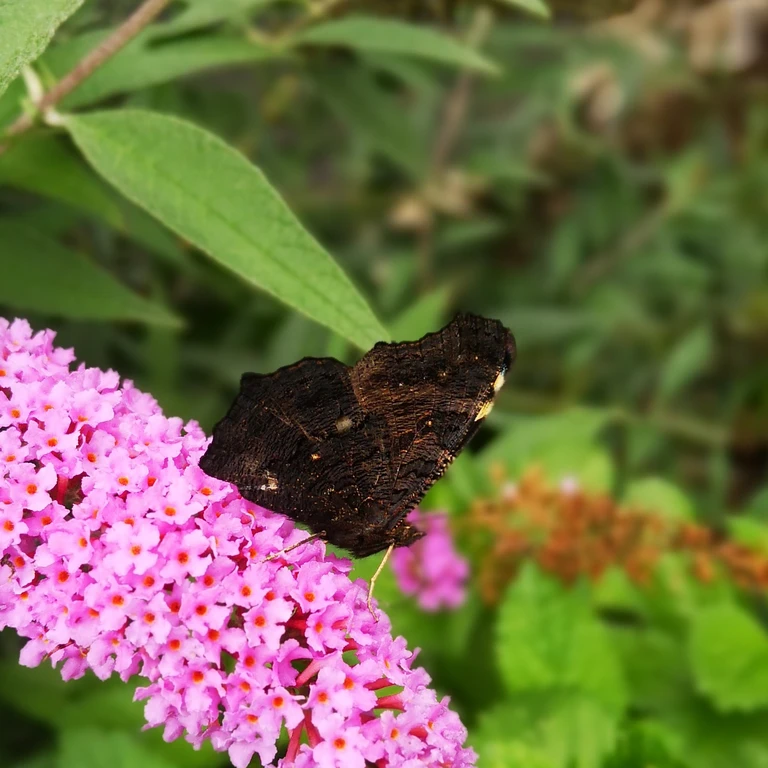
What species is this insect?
Aglais io
